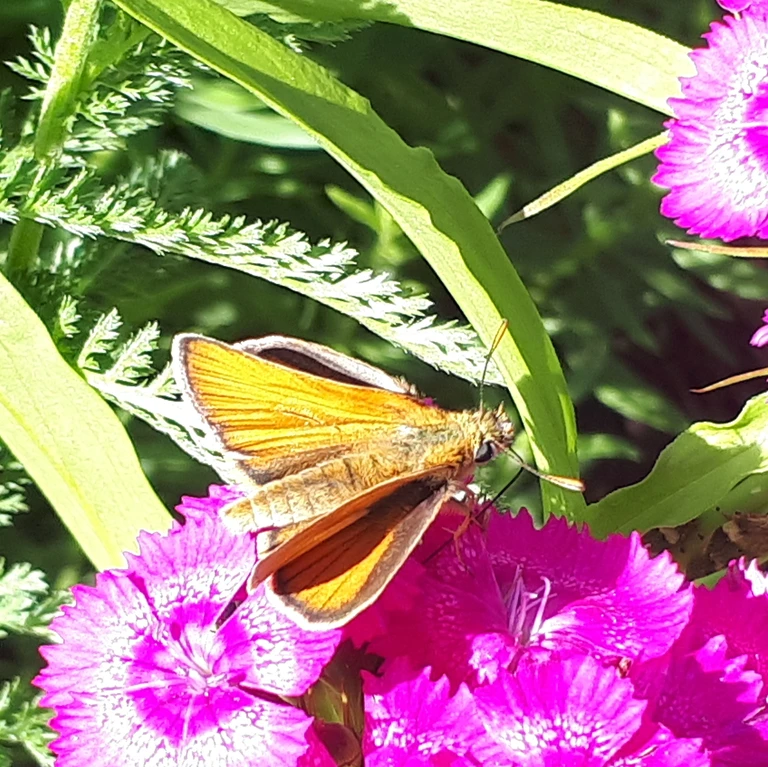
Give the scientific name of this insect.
Thymelicus sylvestris
